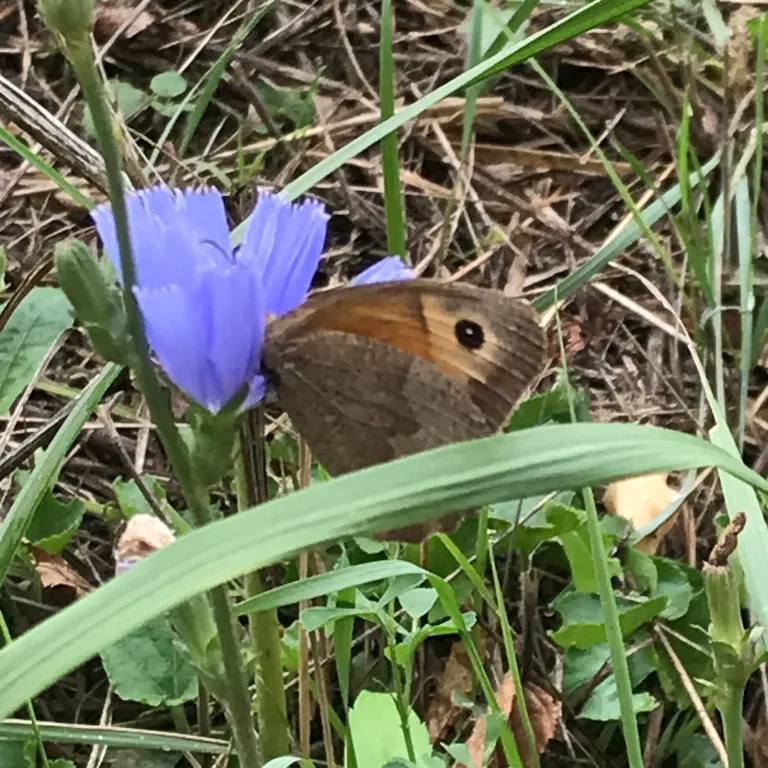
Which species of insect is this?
Maniola jurtina
